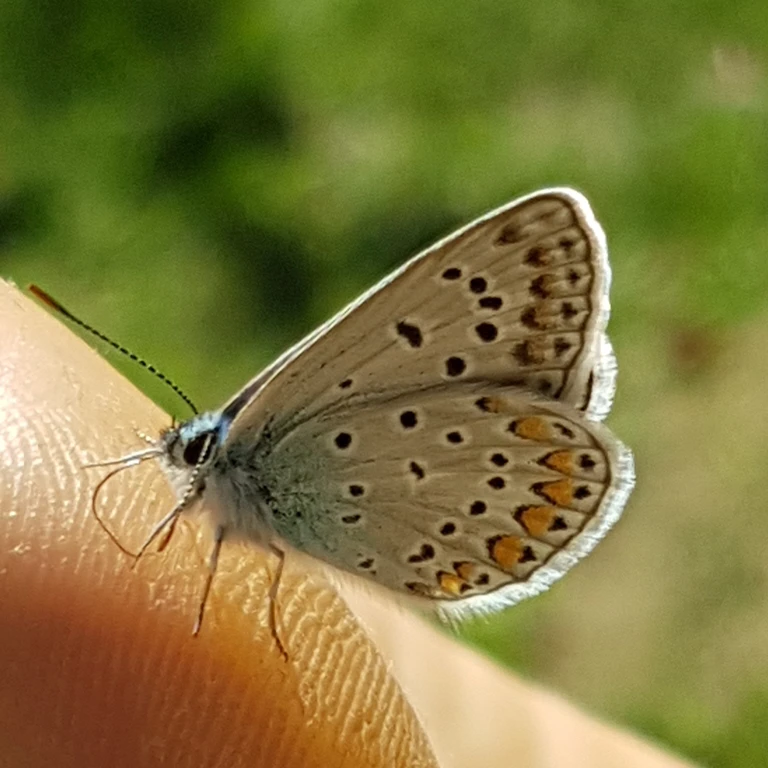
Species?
Polyommatus icarus
